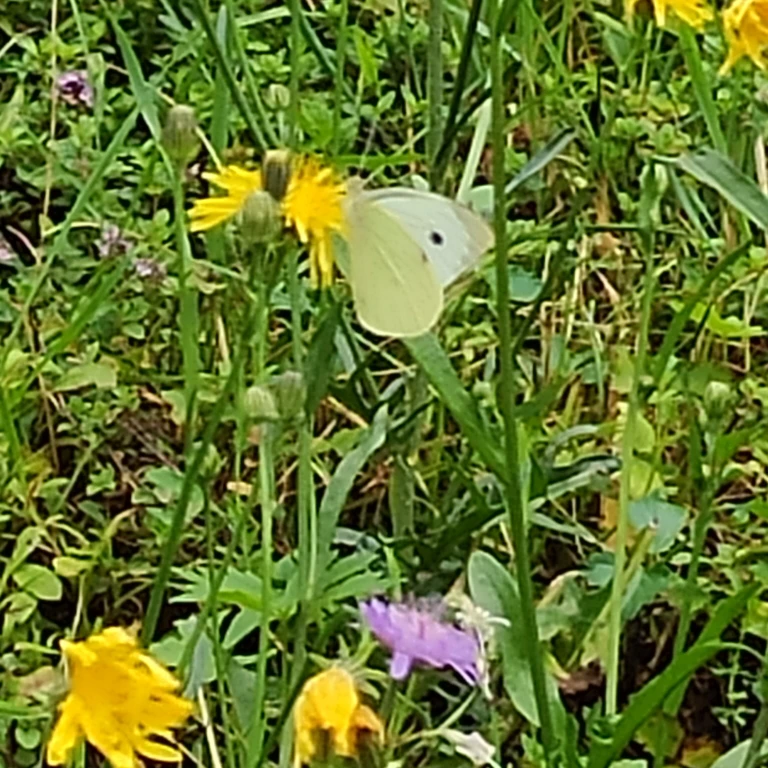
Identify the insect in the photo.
Pieris brassicae
